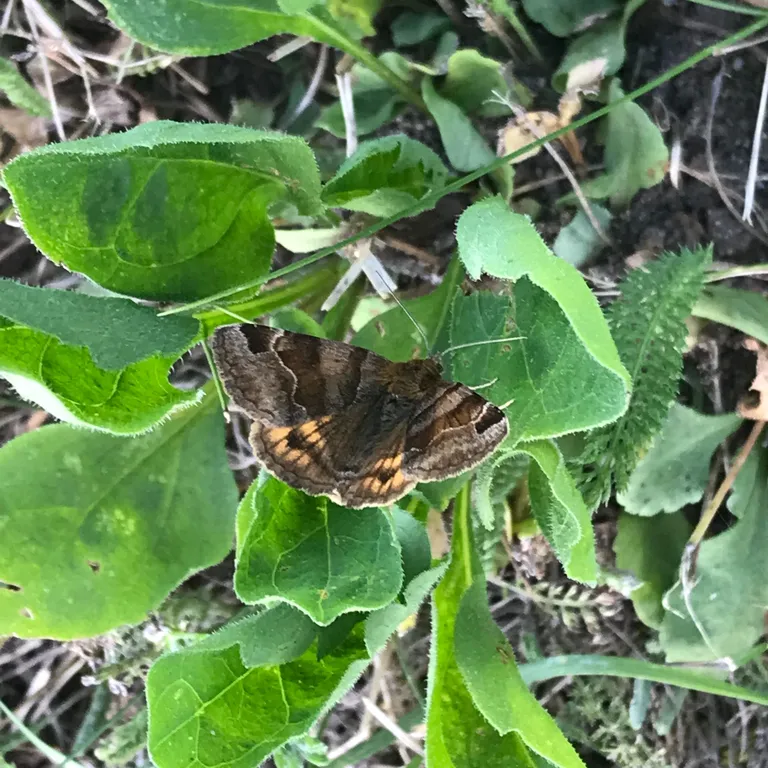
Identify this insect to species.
Euclidia glyphica
